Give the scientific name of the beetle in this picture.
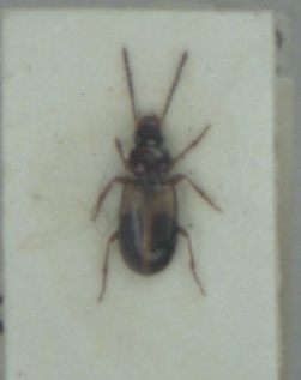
Acupalpus meridianus
